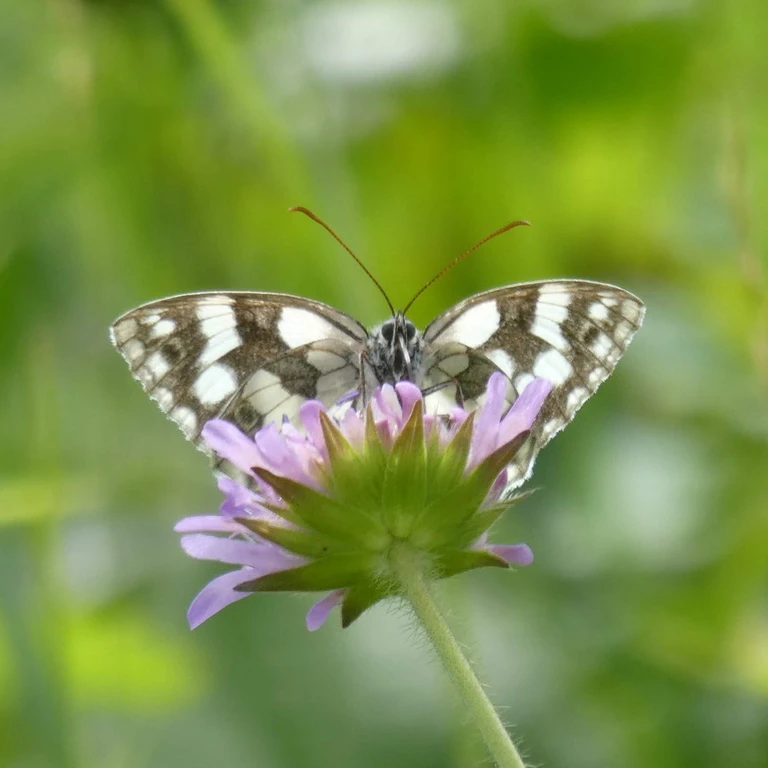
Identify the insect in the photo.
Melanargia galathea
